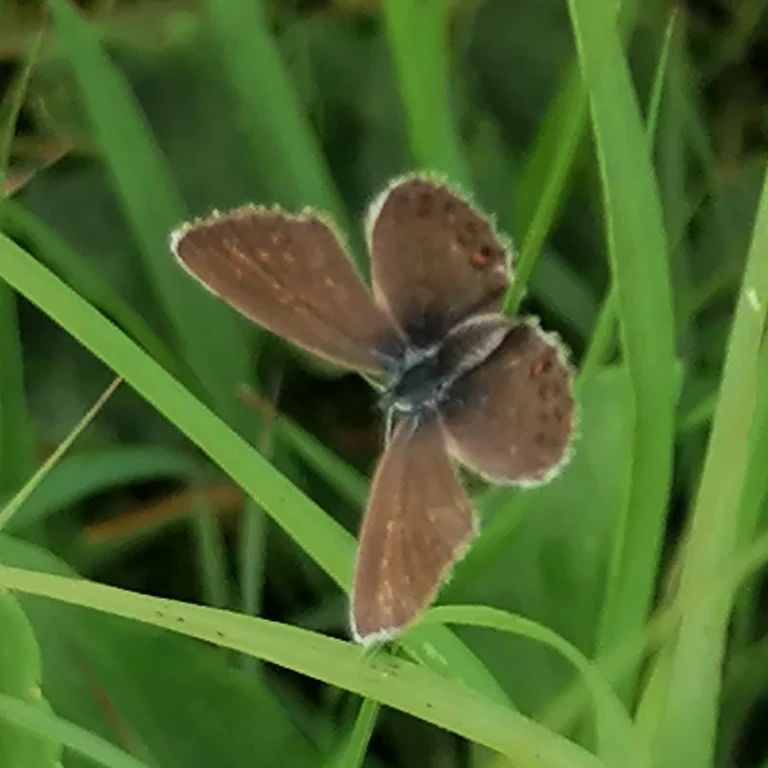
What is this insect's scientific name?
Lycaena tityrus (also Loweia tityrus)
